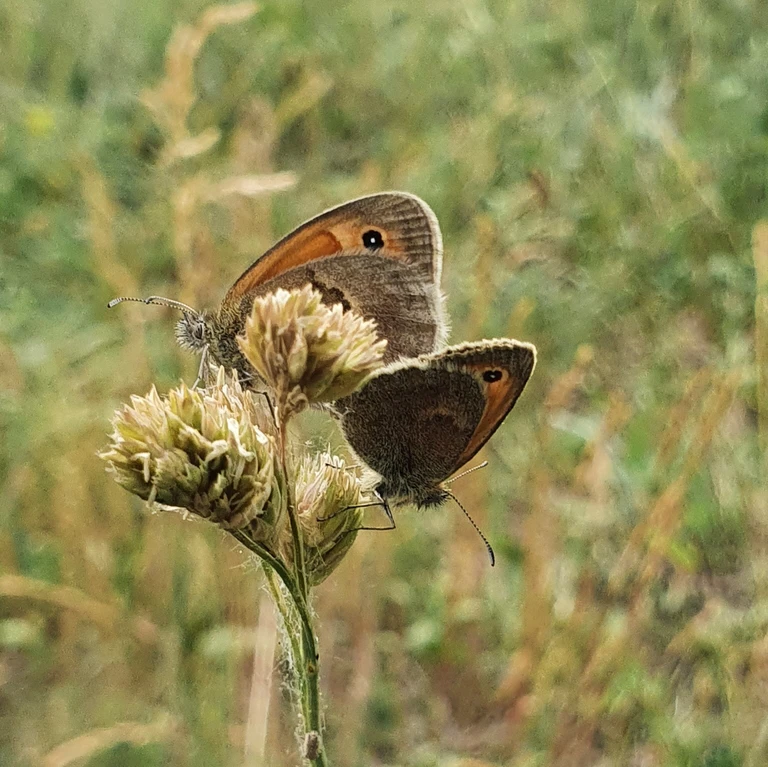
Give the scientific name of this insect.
Coenonympha pamphilus
